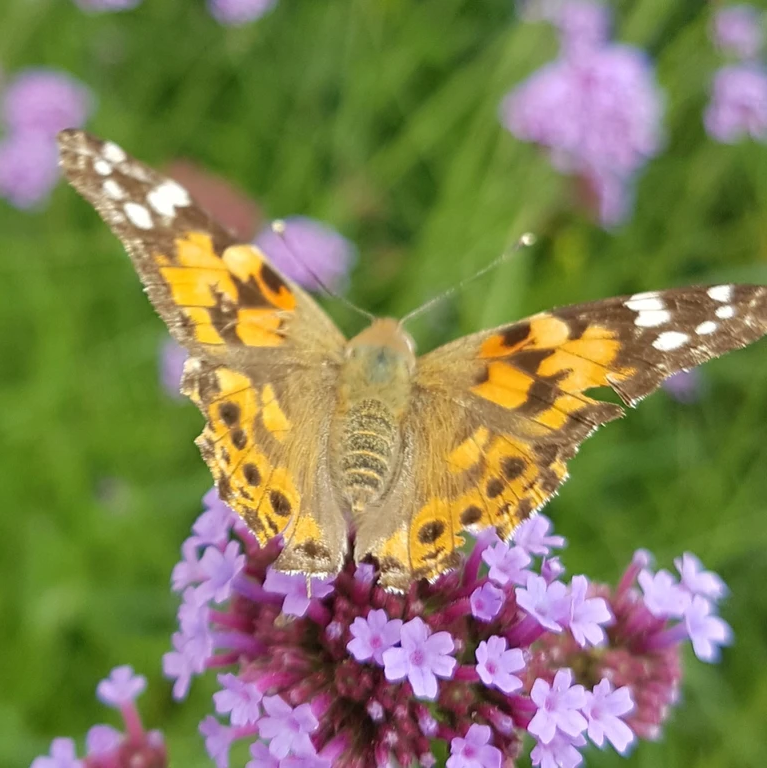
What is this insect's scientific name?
Vanessa cardui
